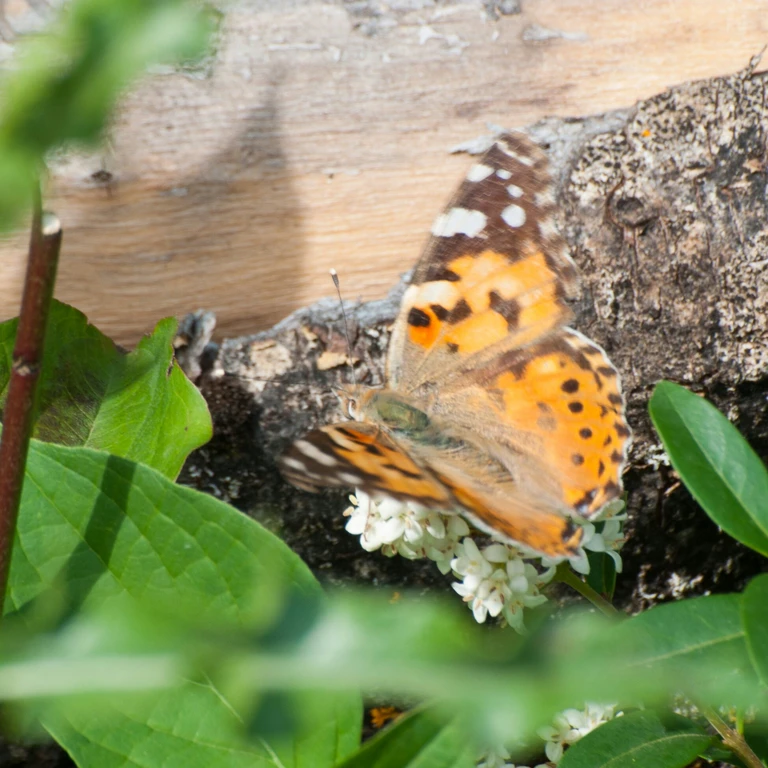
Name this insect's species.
Vanessa cardui
